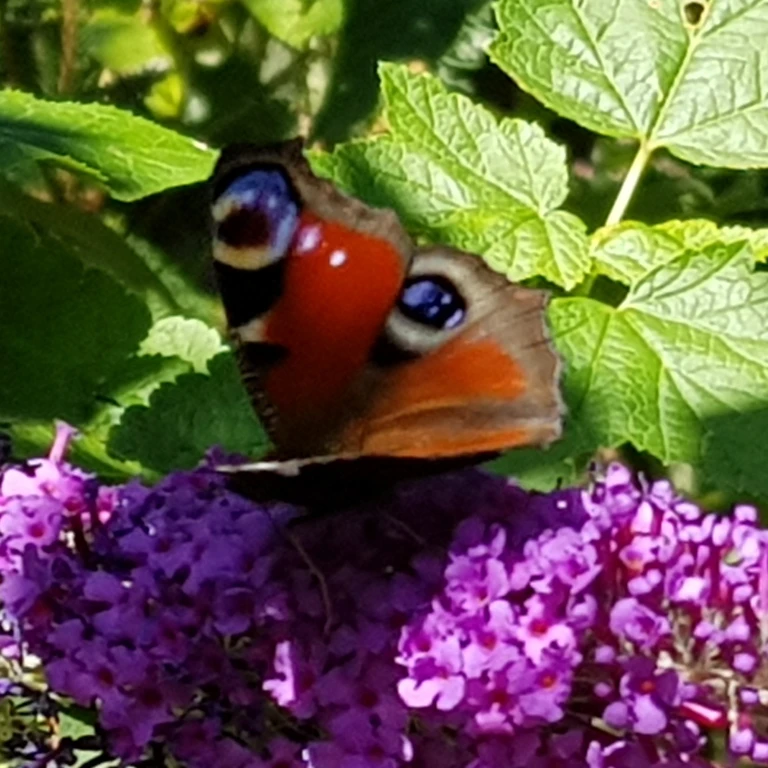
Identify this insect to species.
Aglais io
